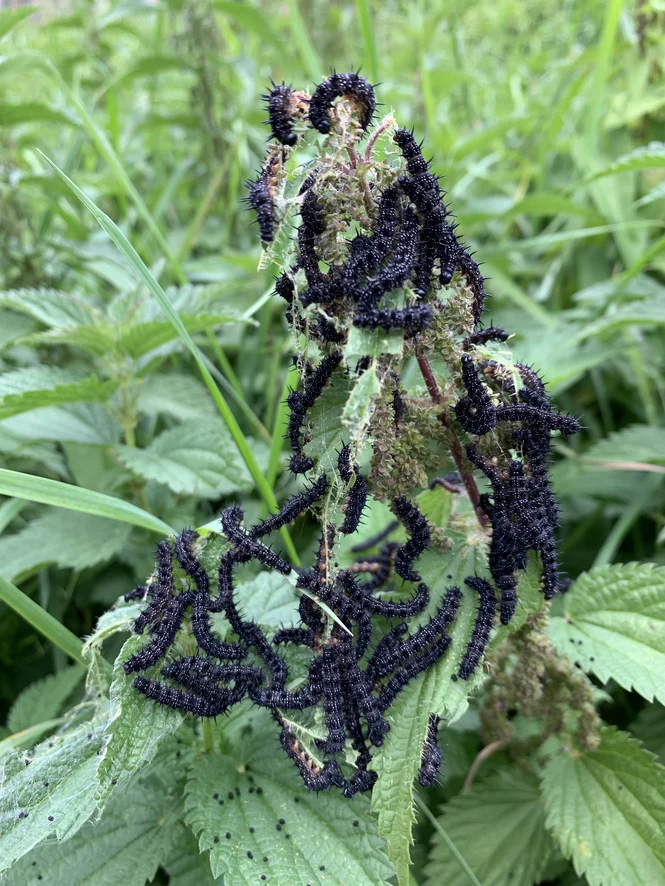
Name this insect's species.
Aglais io
